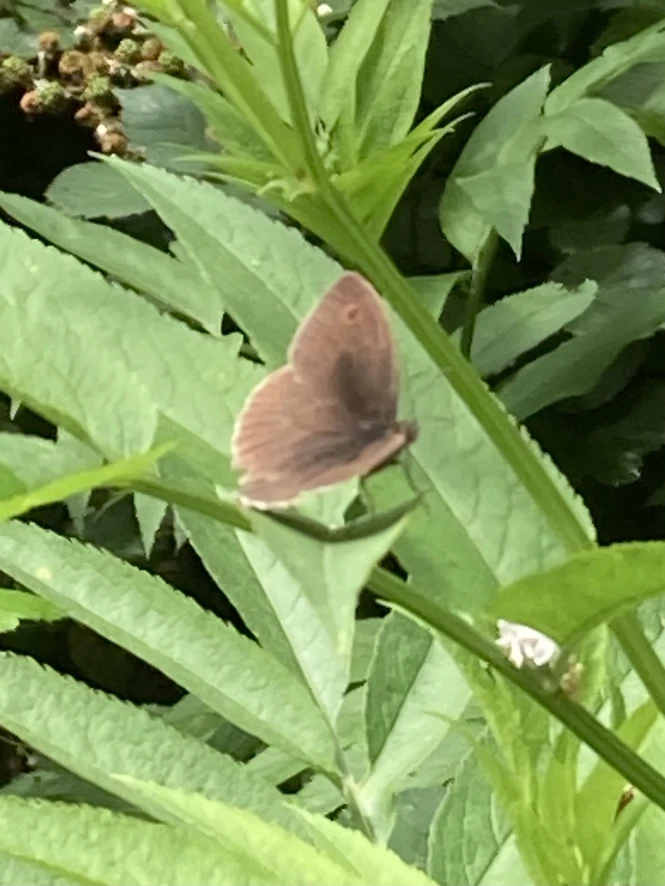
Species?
Maniola jurtina
